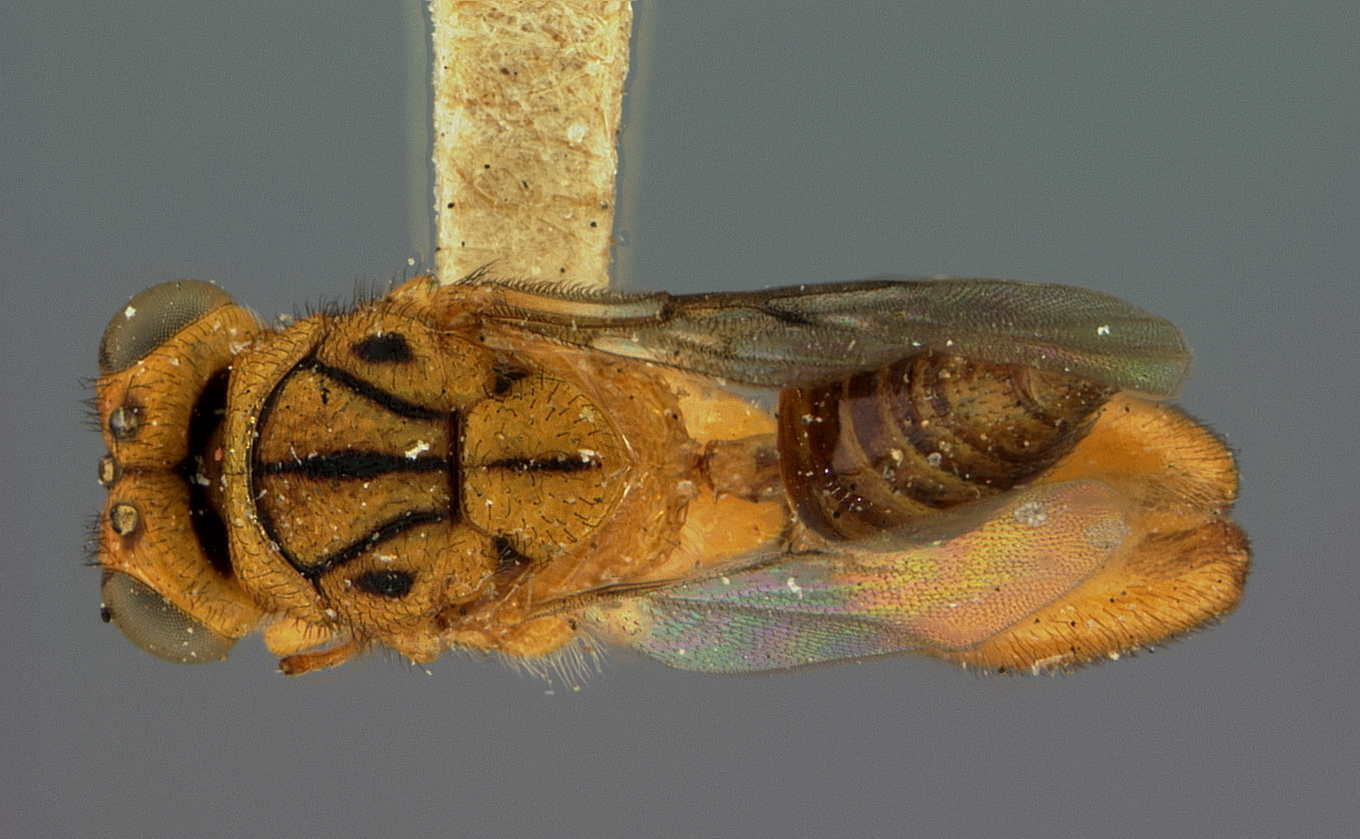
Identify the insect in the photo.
Spilochalcis enocki
